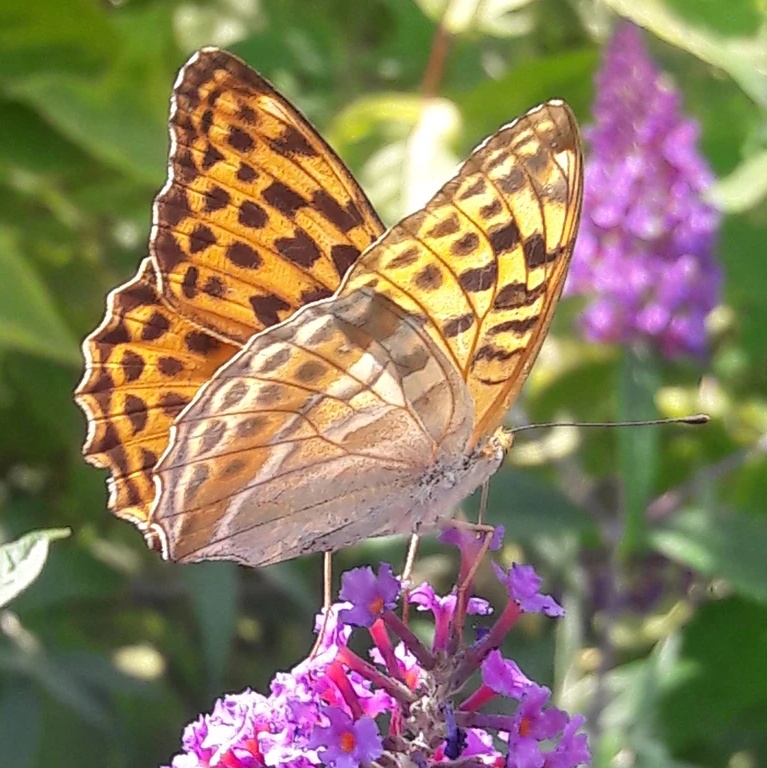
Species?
Argynnis paphia
